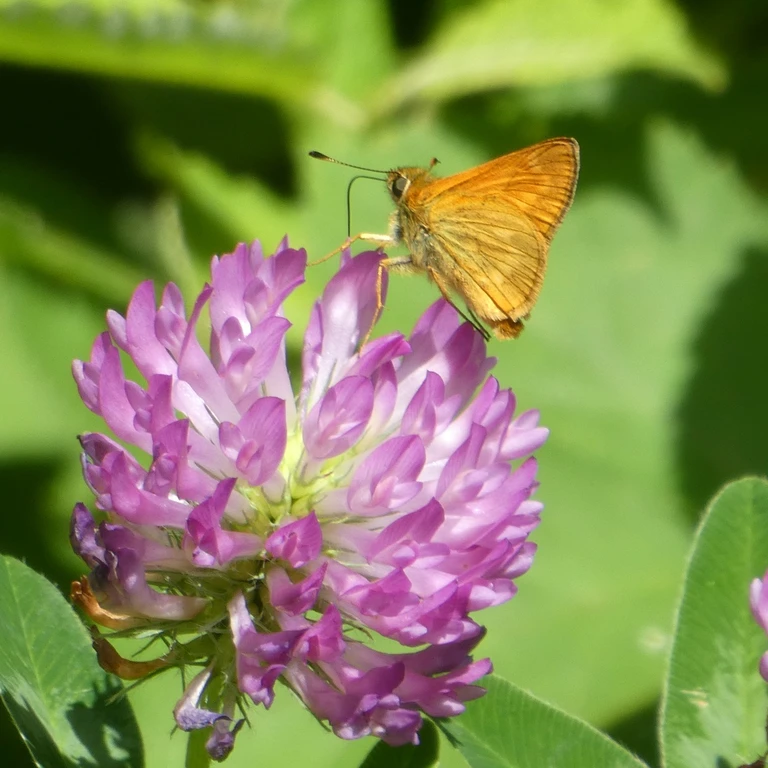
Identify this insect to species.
Ochlodes sylvanus (also Ochlodes venata)
